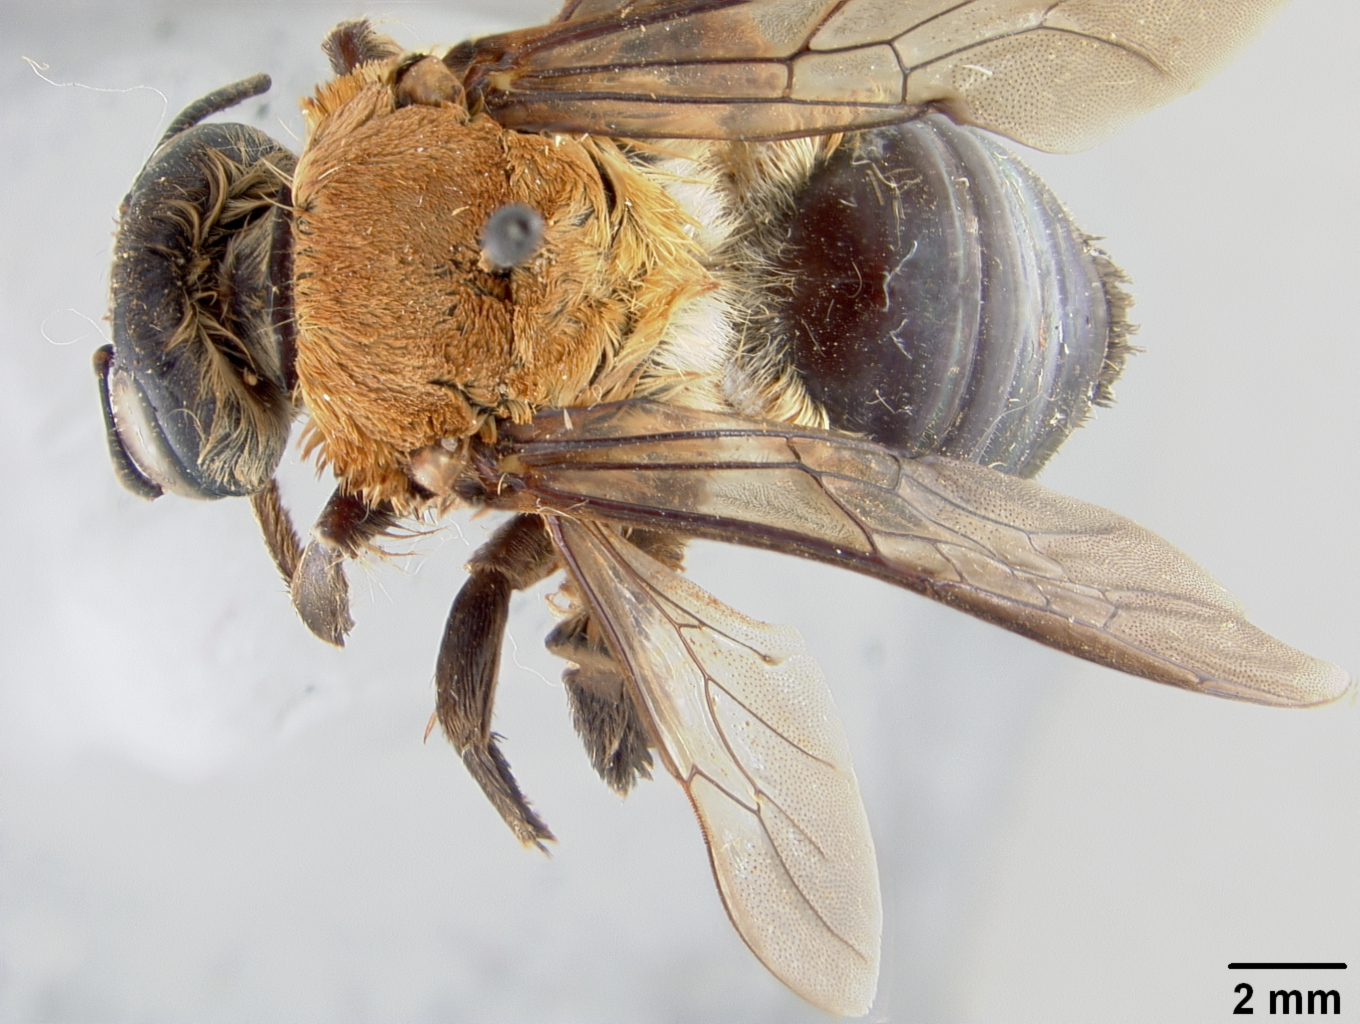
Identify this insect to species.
Protoxaea impunctata
